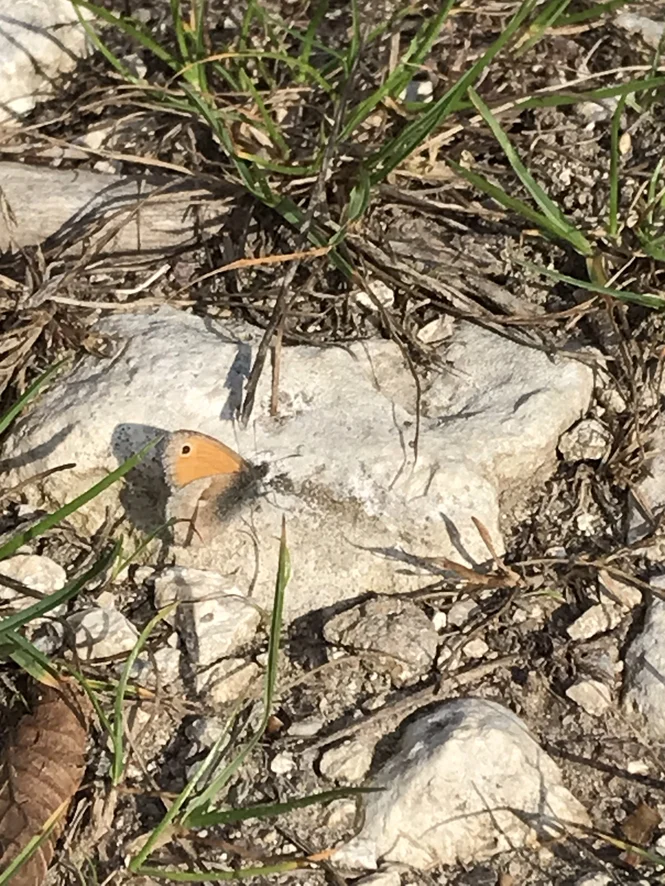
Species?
Coenonympha pamphilus
